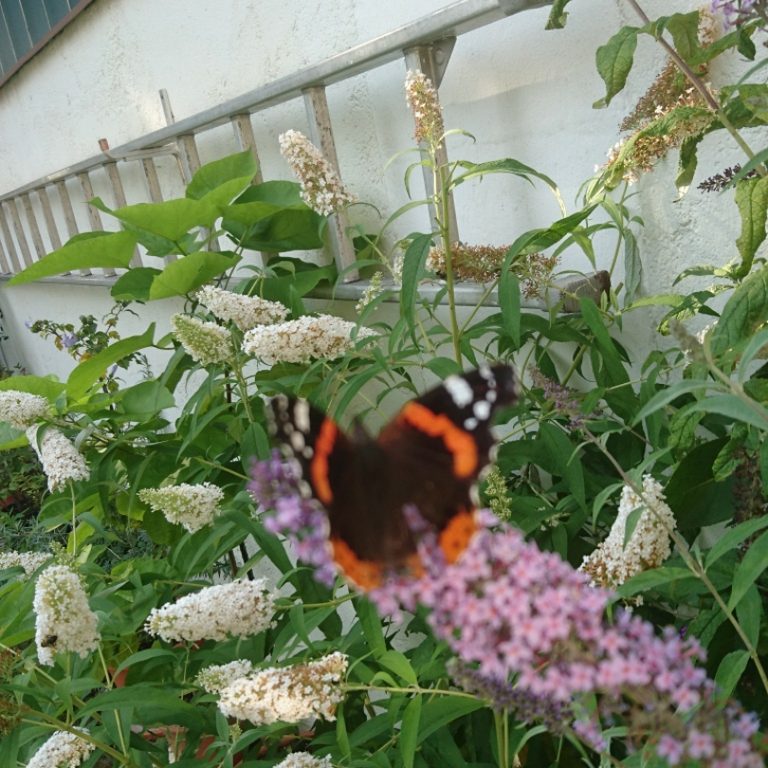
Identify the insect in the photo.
Vanessa atalanta
